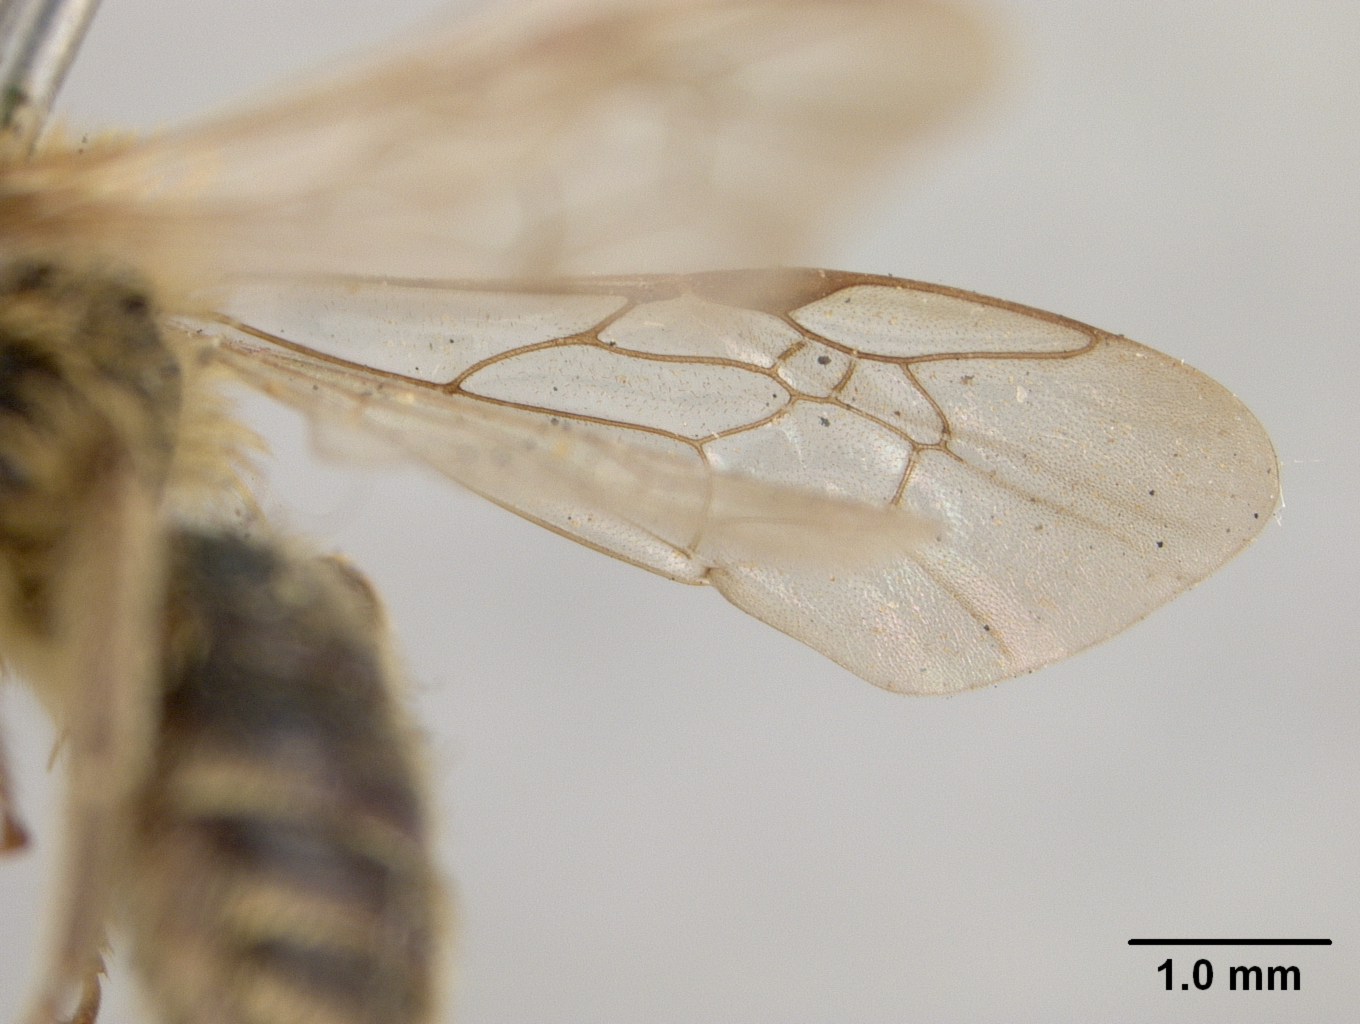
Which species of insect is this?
Andrena tacitula
